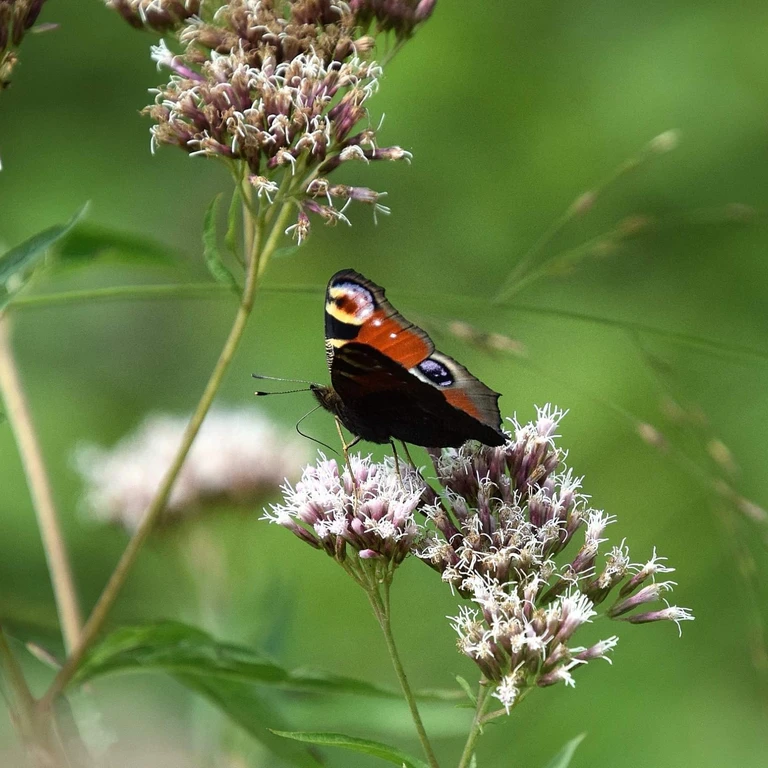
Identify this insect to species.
Aglais io
